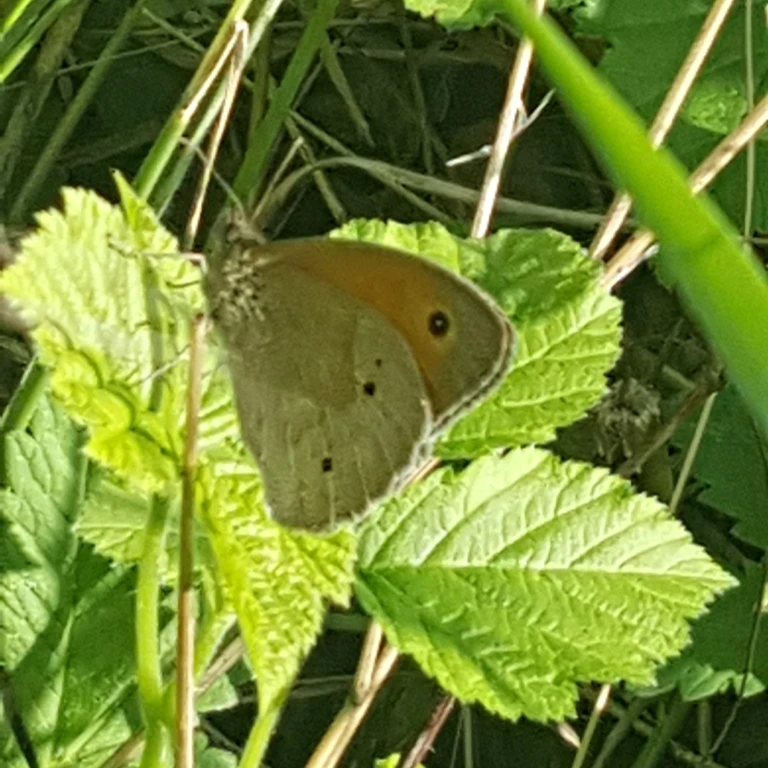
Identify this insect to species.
Maniola jurtina
